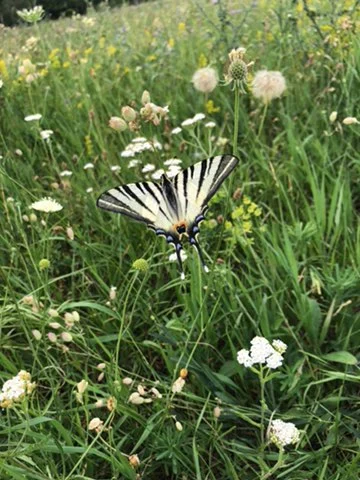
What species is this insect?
Iphiclides podalirius
